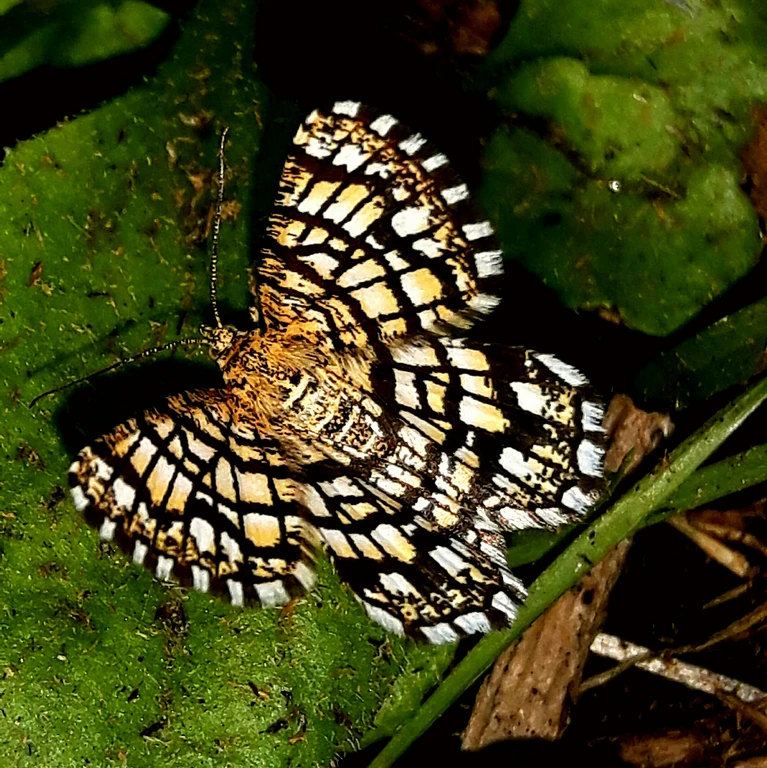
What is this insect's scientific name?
Chiasmia clathrata
